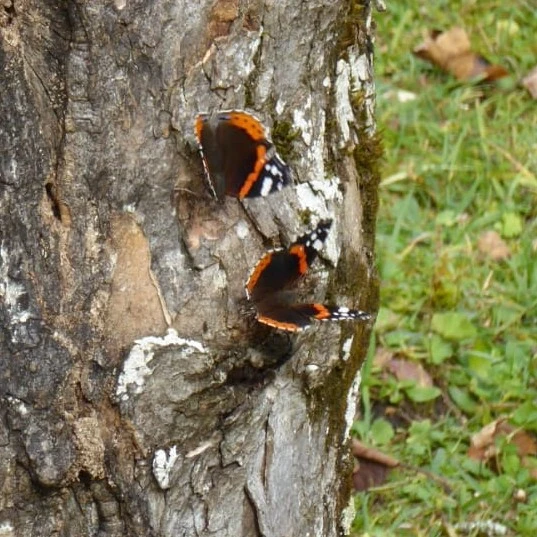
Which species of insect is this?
Vanessa atalanta
